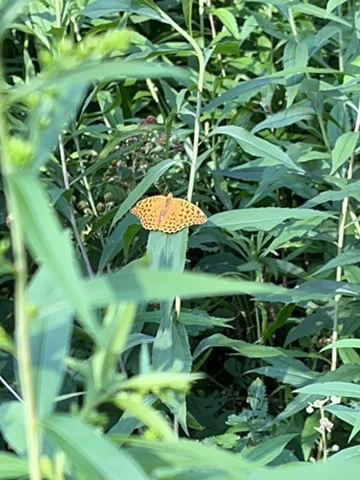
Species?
Argynnis paphia
